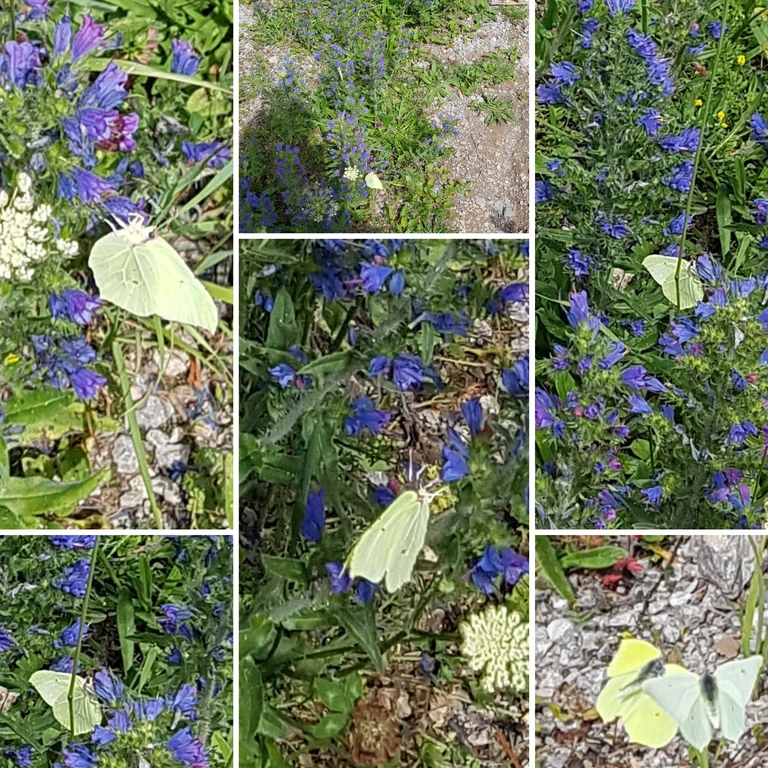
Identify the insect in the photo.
Gonepteryx rhamni
